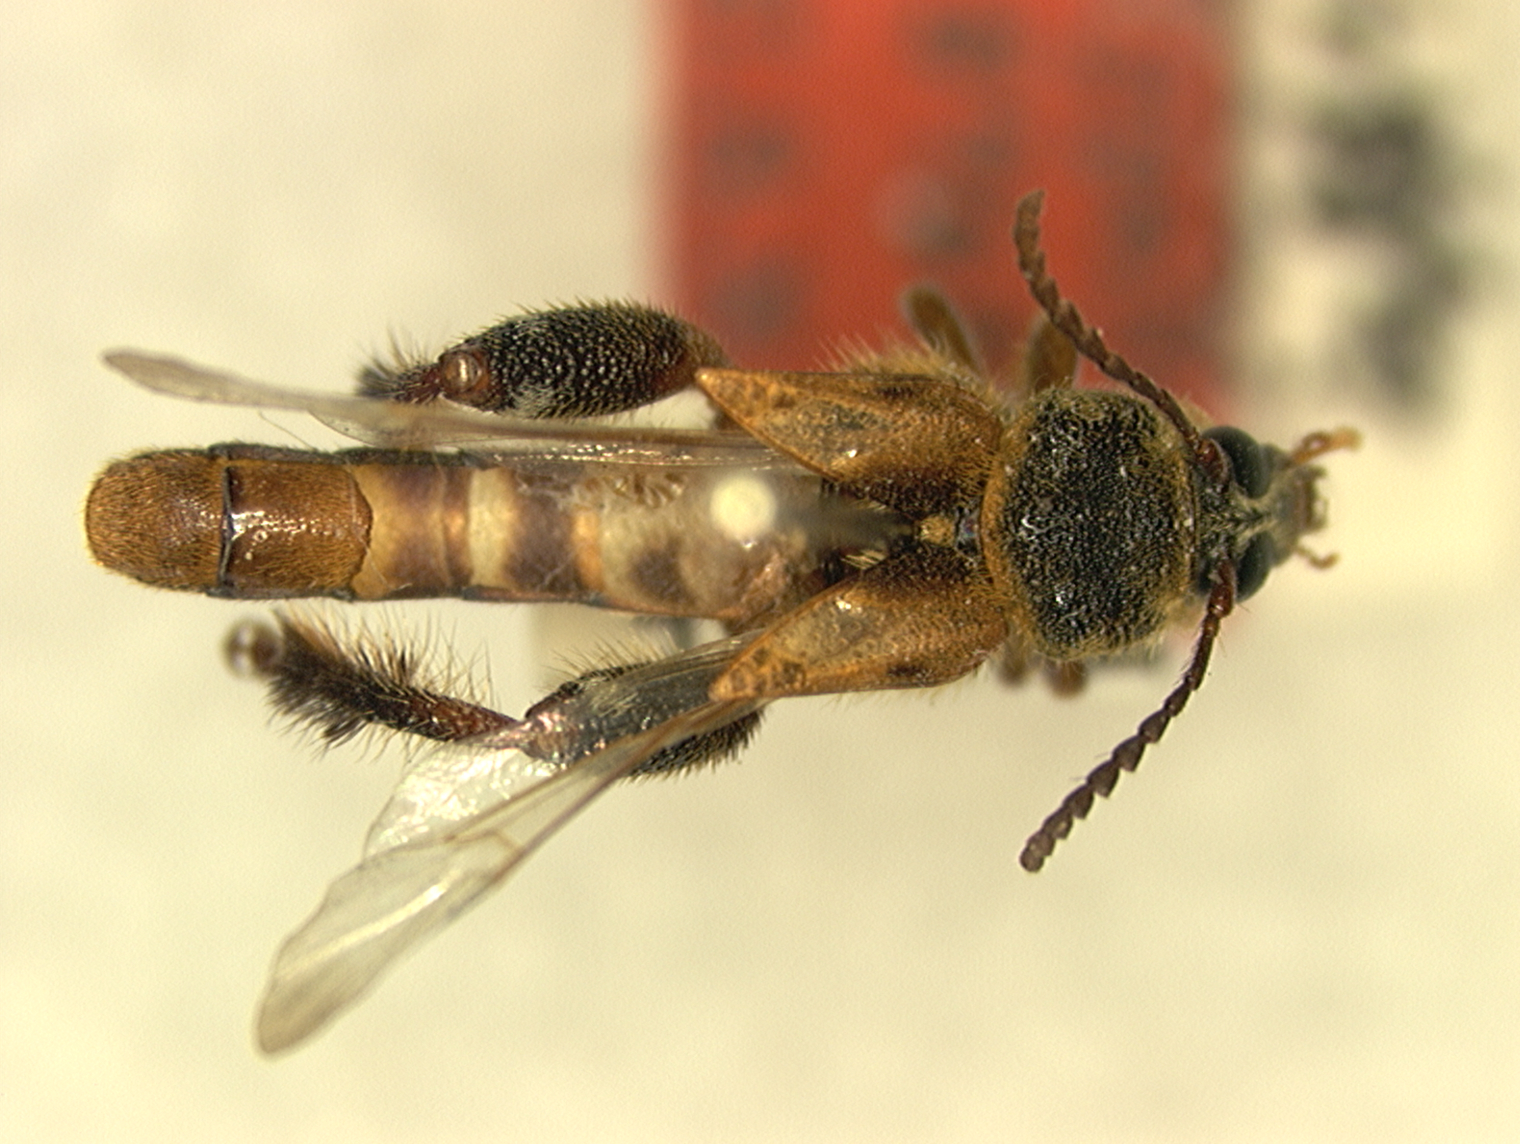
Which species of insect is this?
Epimelitta acutipennis
